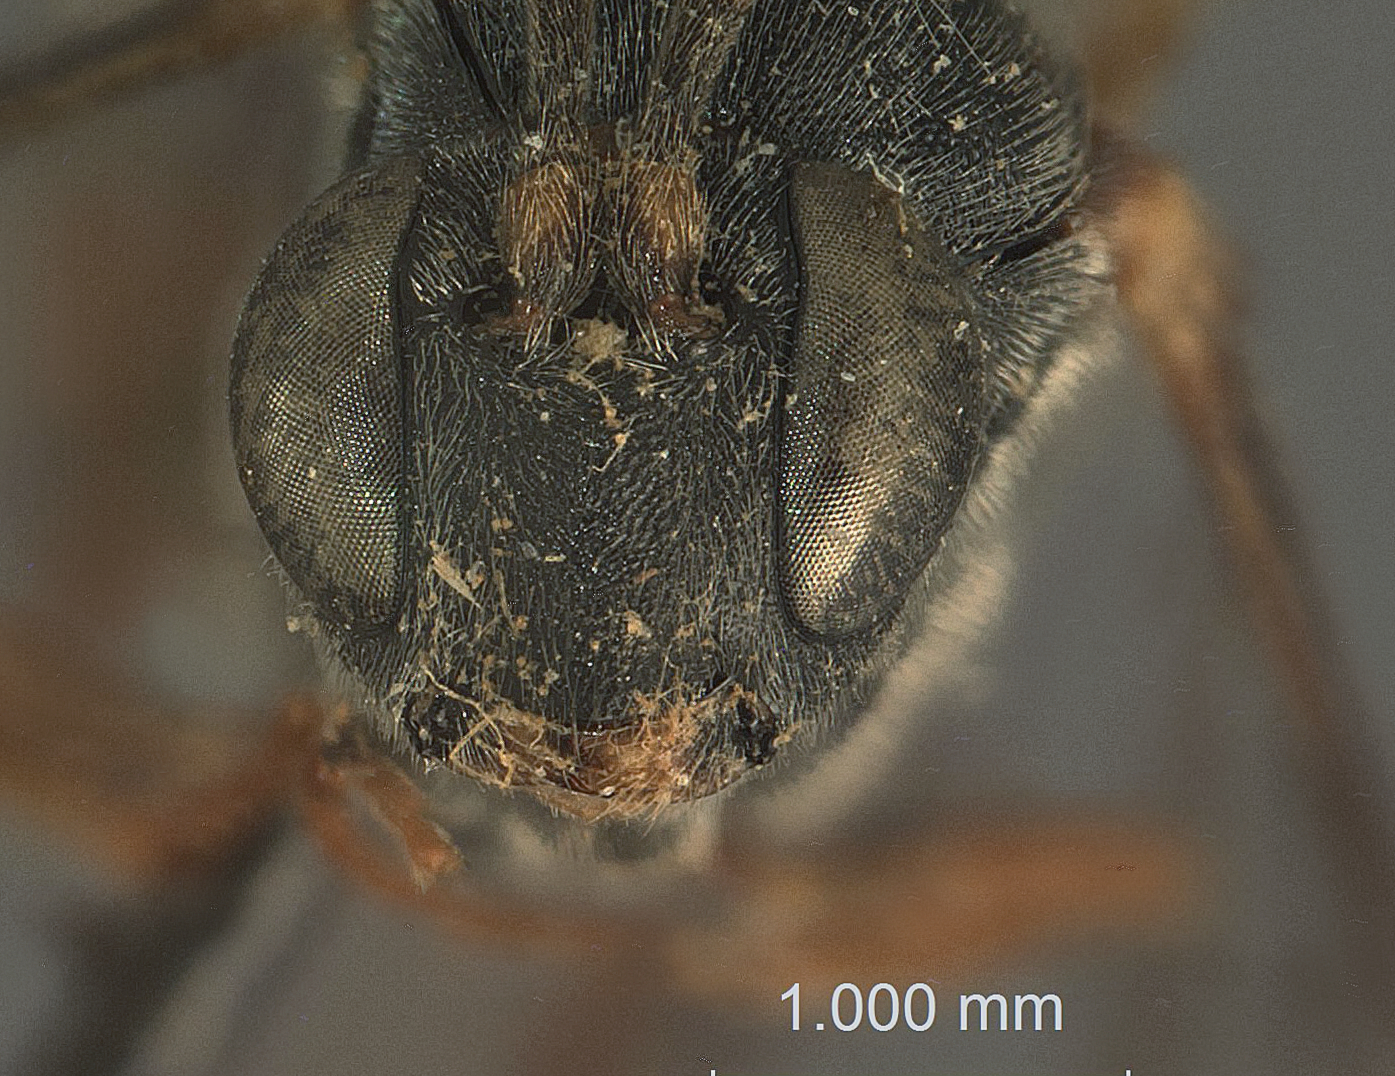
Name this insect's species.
Campoplex hakonensis
